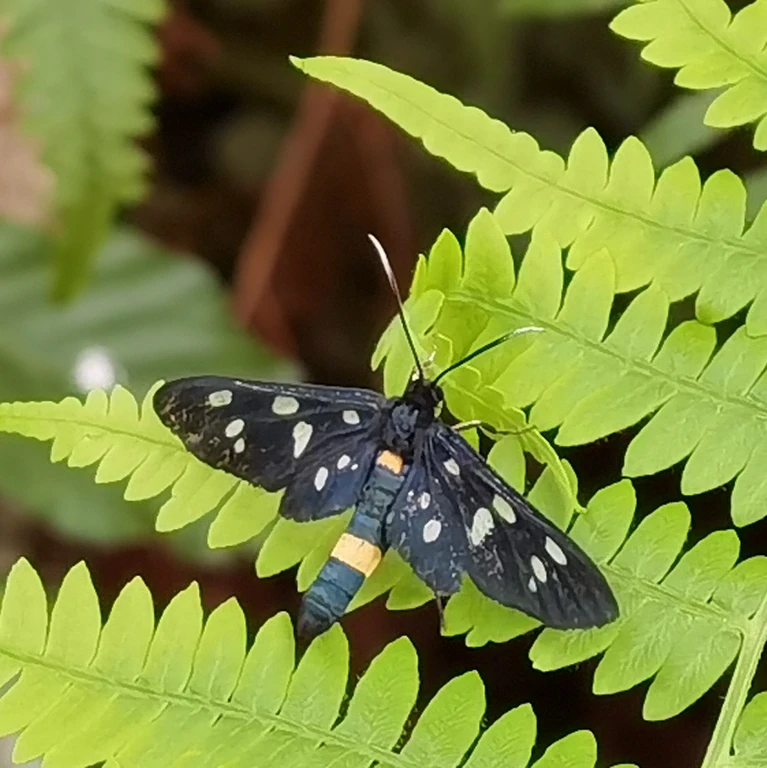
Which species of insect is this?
Amata phegea
